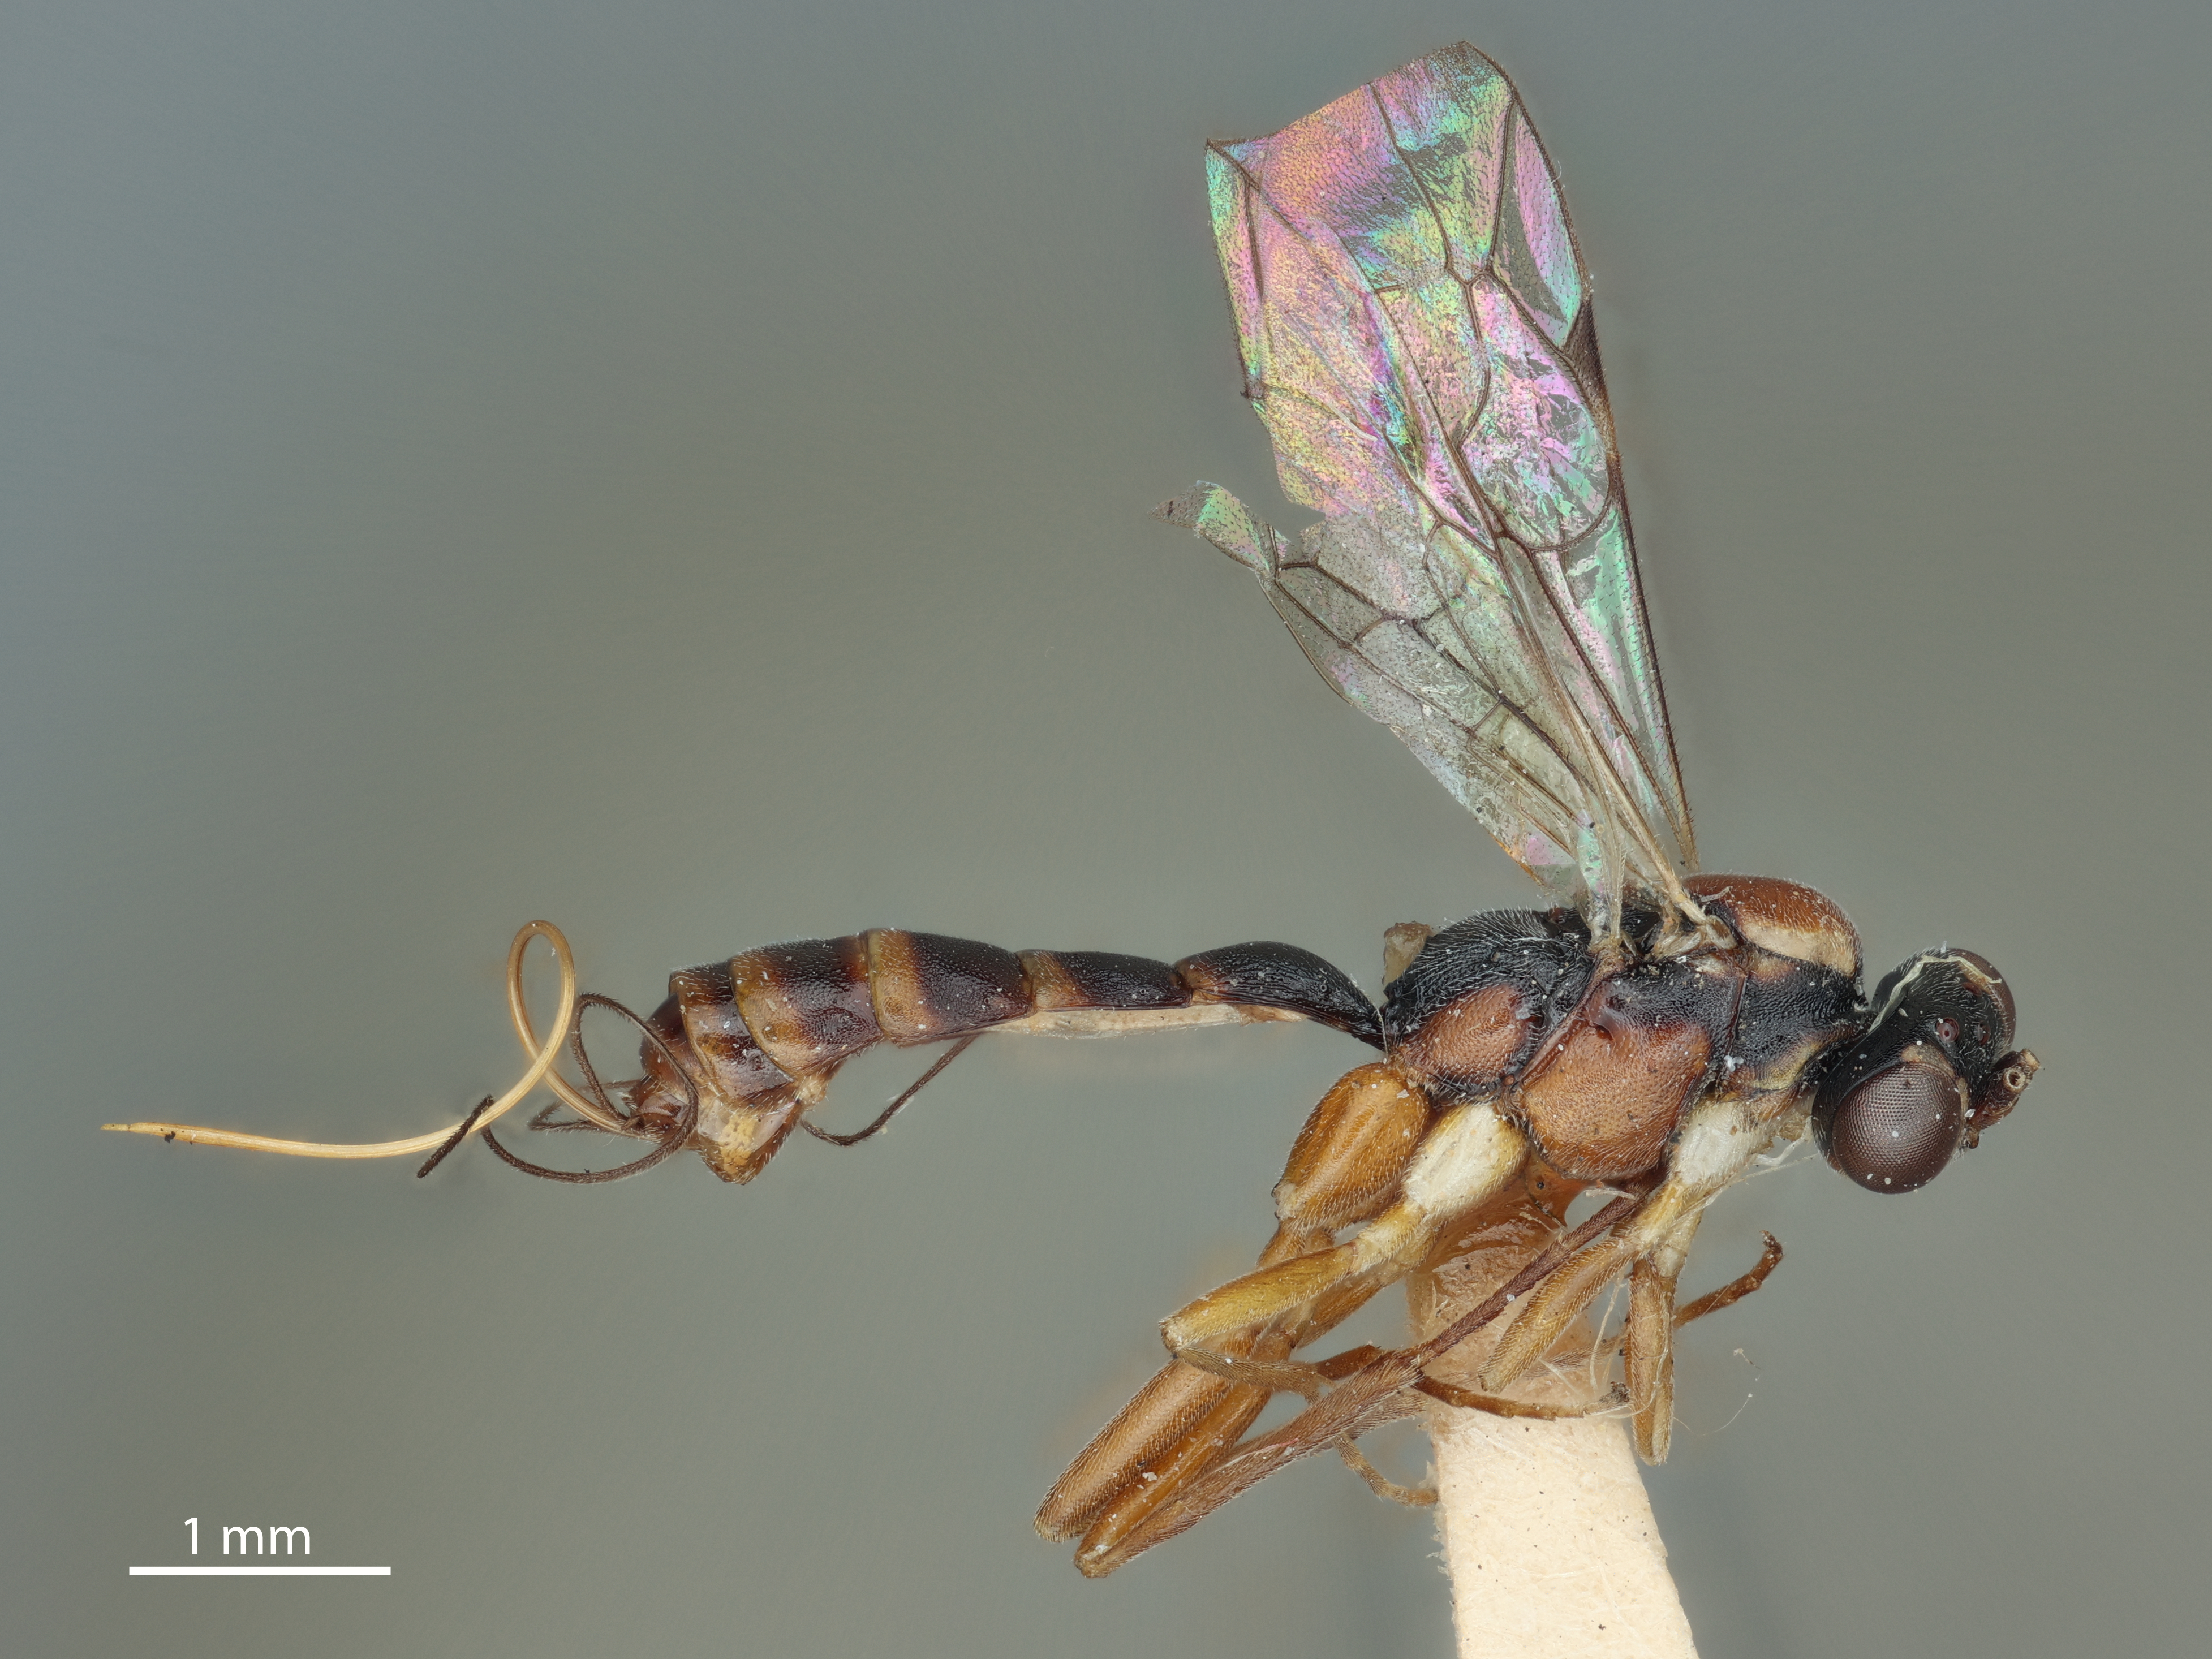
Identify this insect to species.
Lissonota dioryctriae
